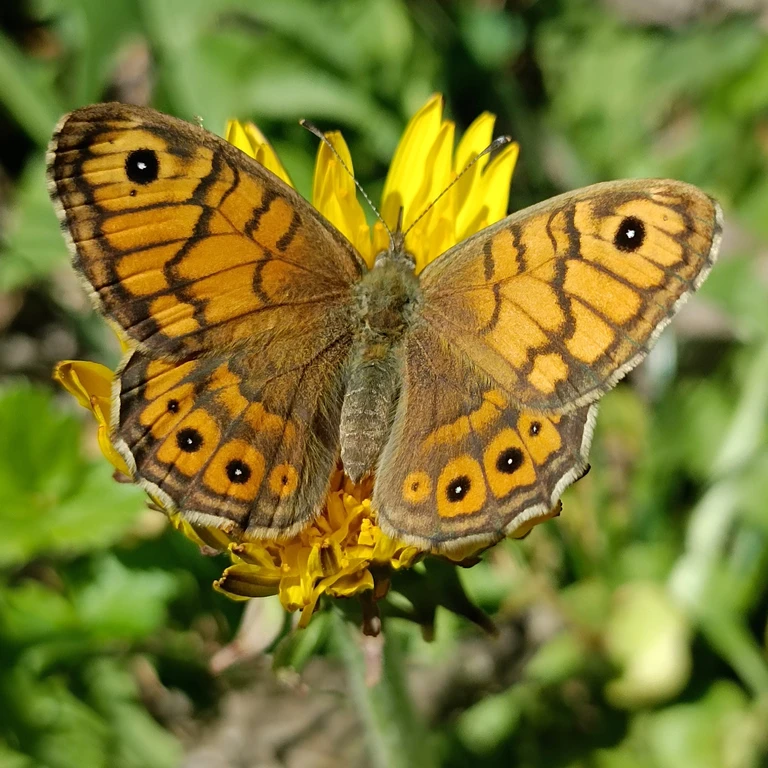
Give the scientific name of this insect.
Lasiommata megera (also Pararge megera)
